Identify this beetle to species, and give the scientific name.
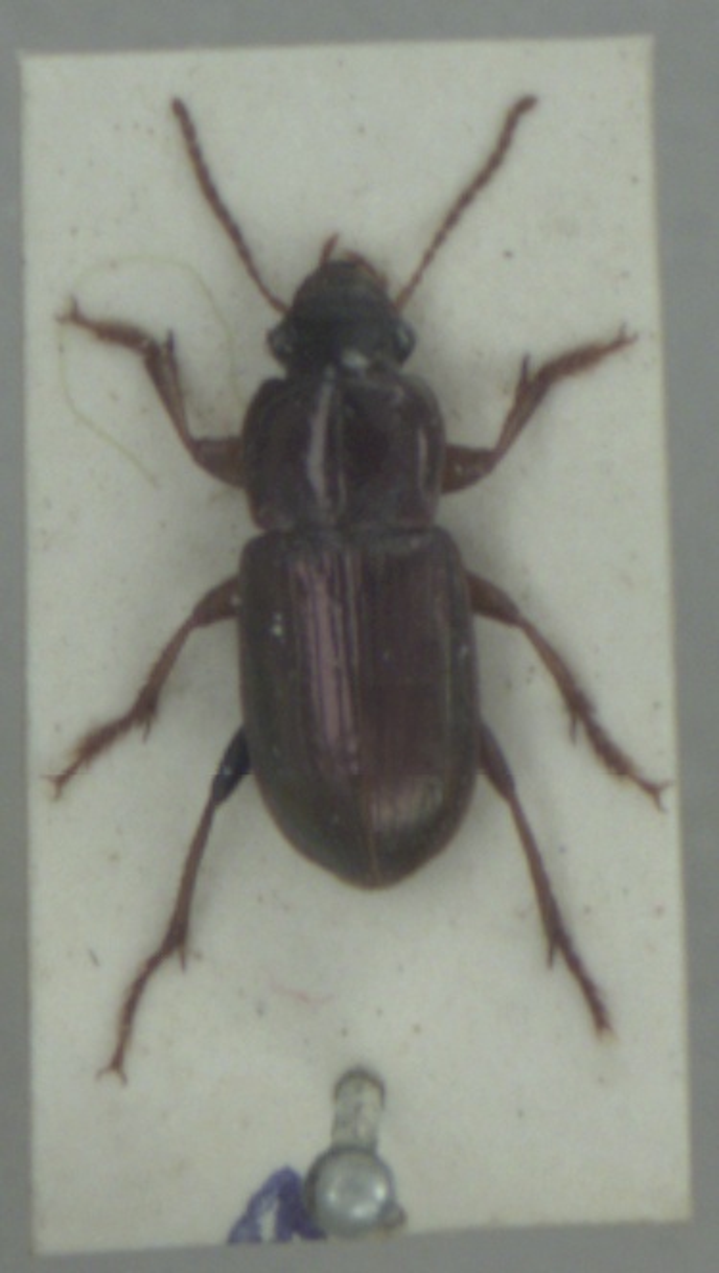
Harpalus affinis
